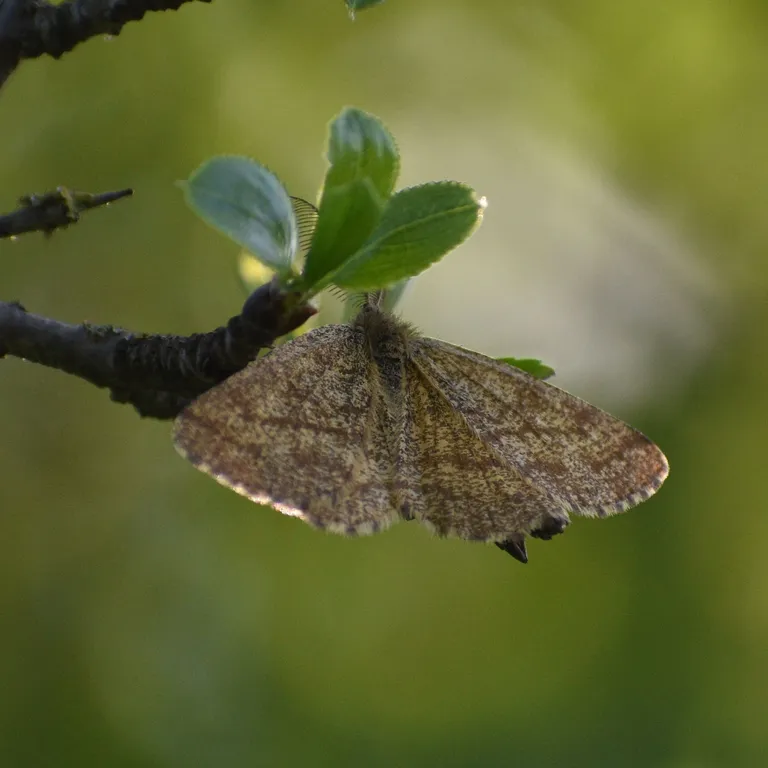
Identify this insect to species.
Ematurga atomaria
